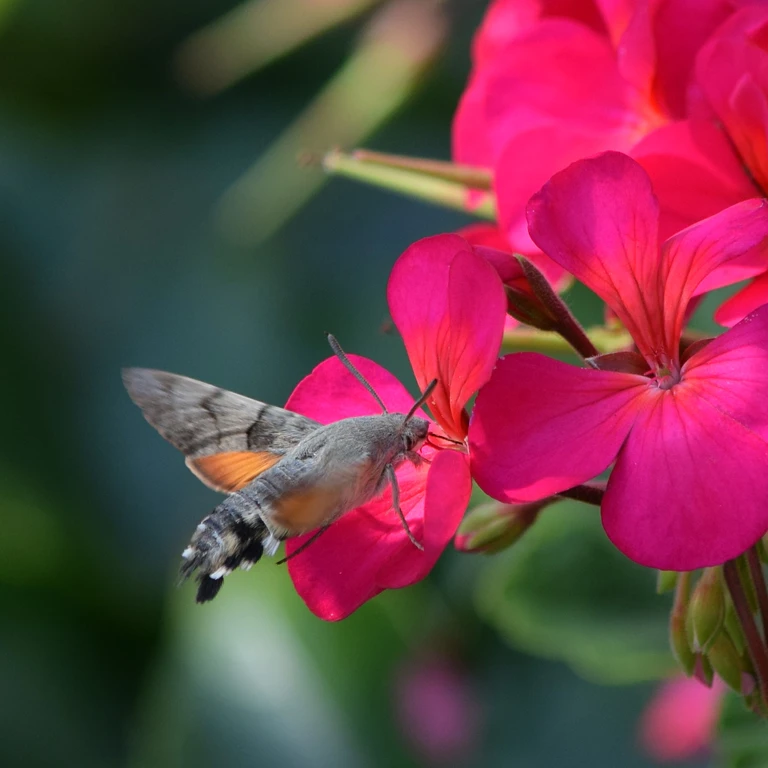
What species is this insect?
Macroglossum stellatarum
